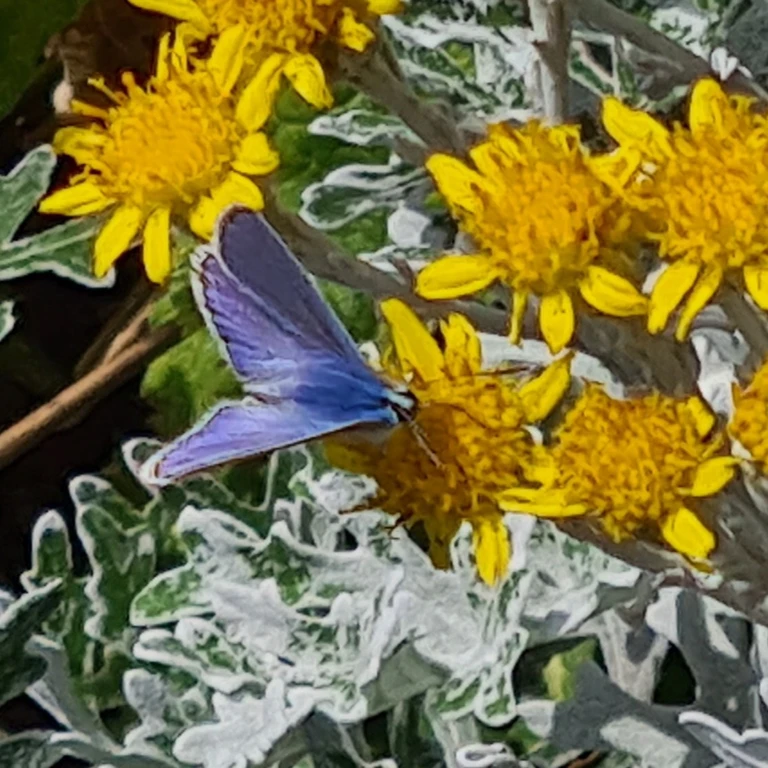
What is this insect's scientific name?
Polyommatus icarus
